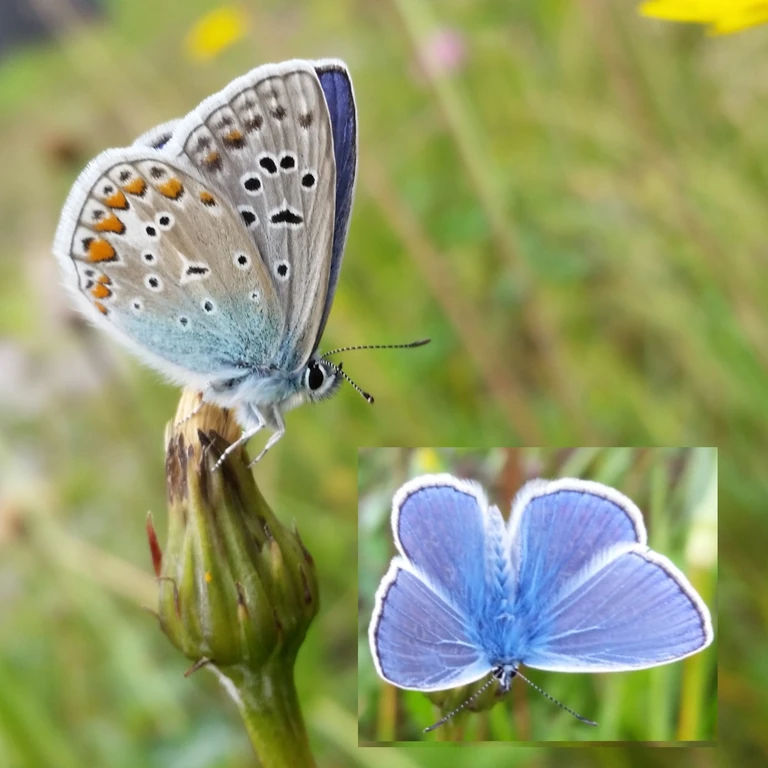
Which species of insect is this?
Polyommatus icarus
